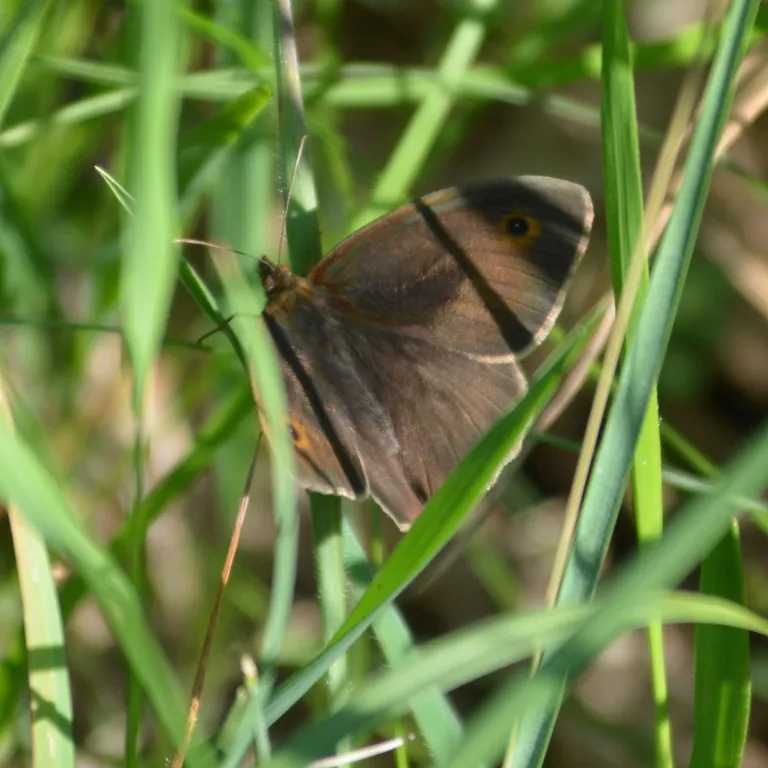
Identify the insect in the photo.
Maniola jurtina
